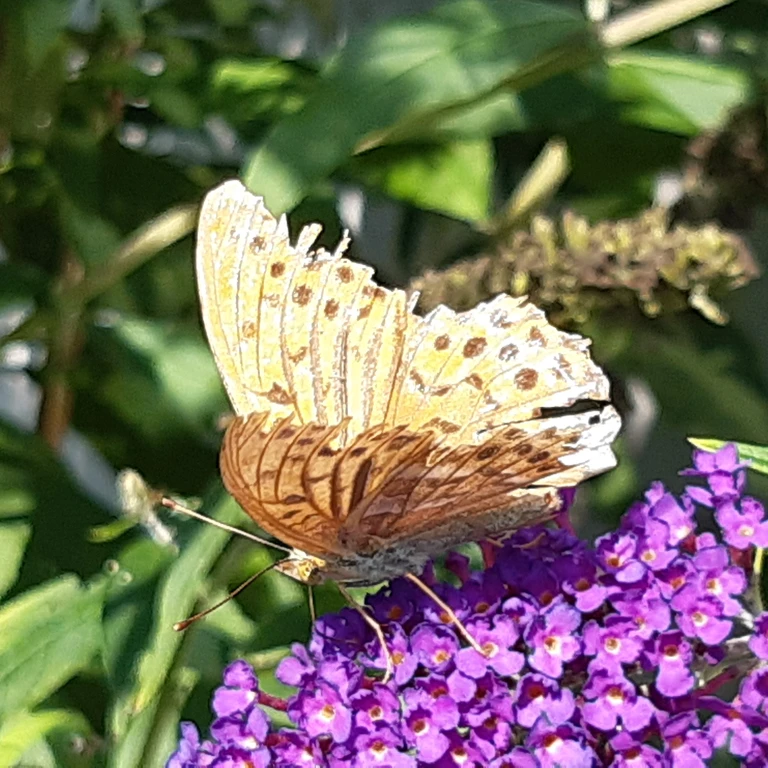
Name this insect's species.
Argynnis paphia
